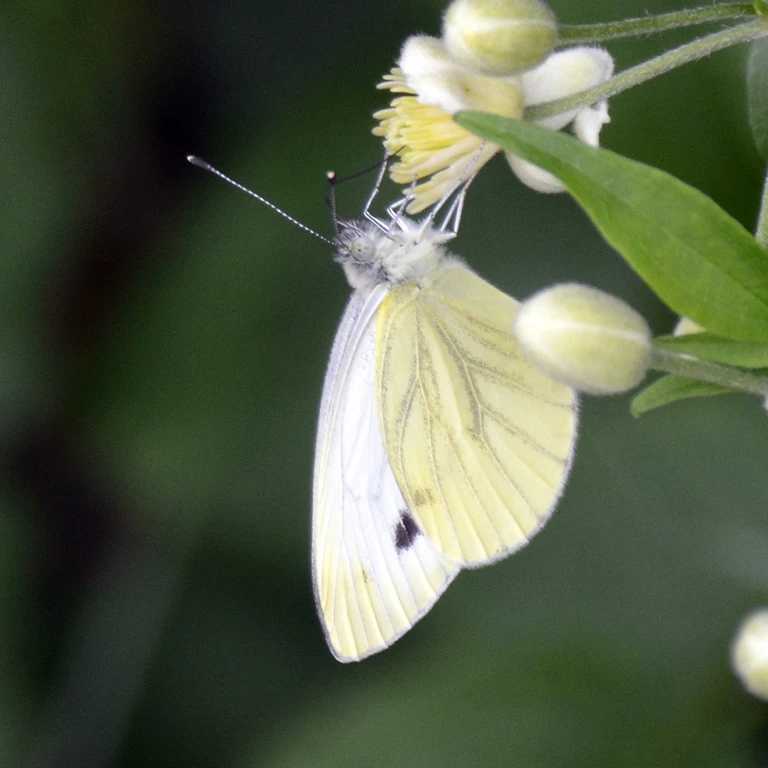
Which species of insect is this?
Pieris napi
